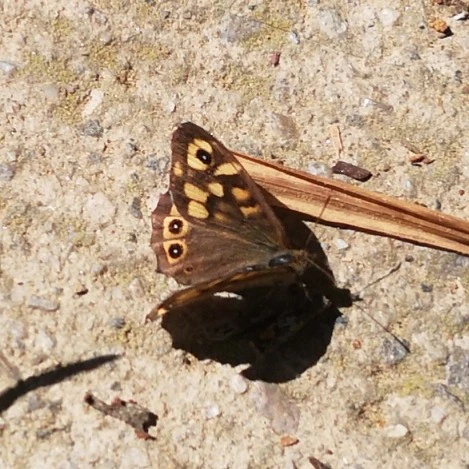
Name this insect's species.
Pararge aegeria
